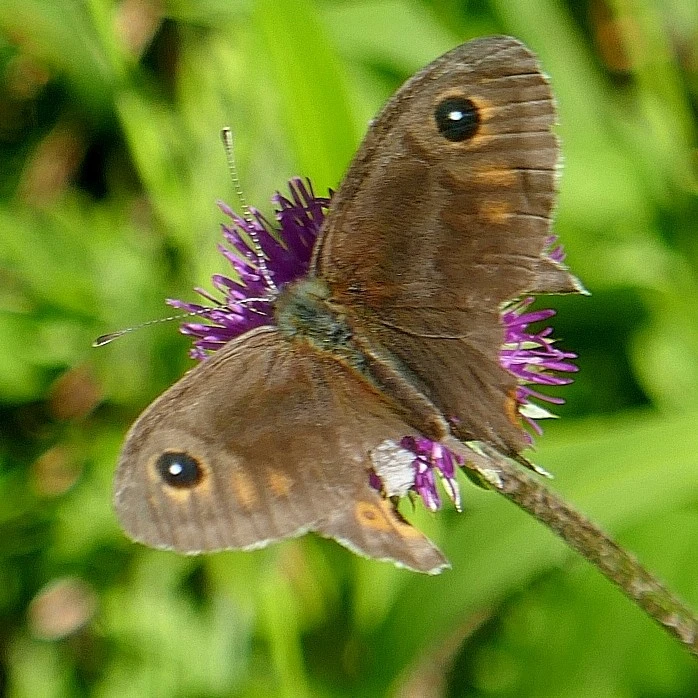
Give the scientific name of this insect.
Lasiommata maera (also Pararge maera)
